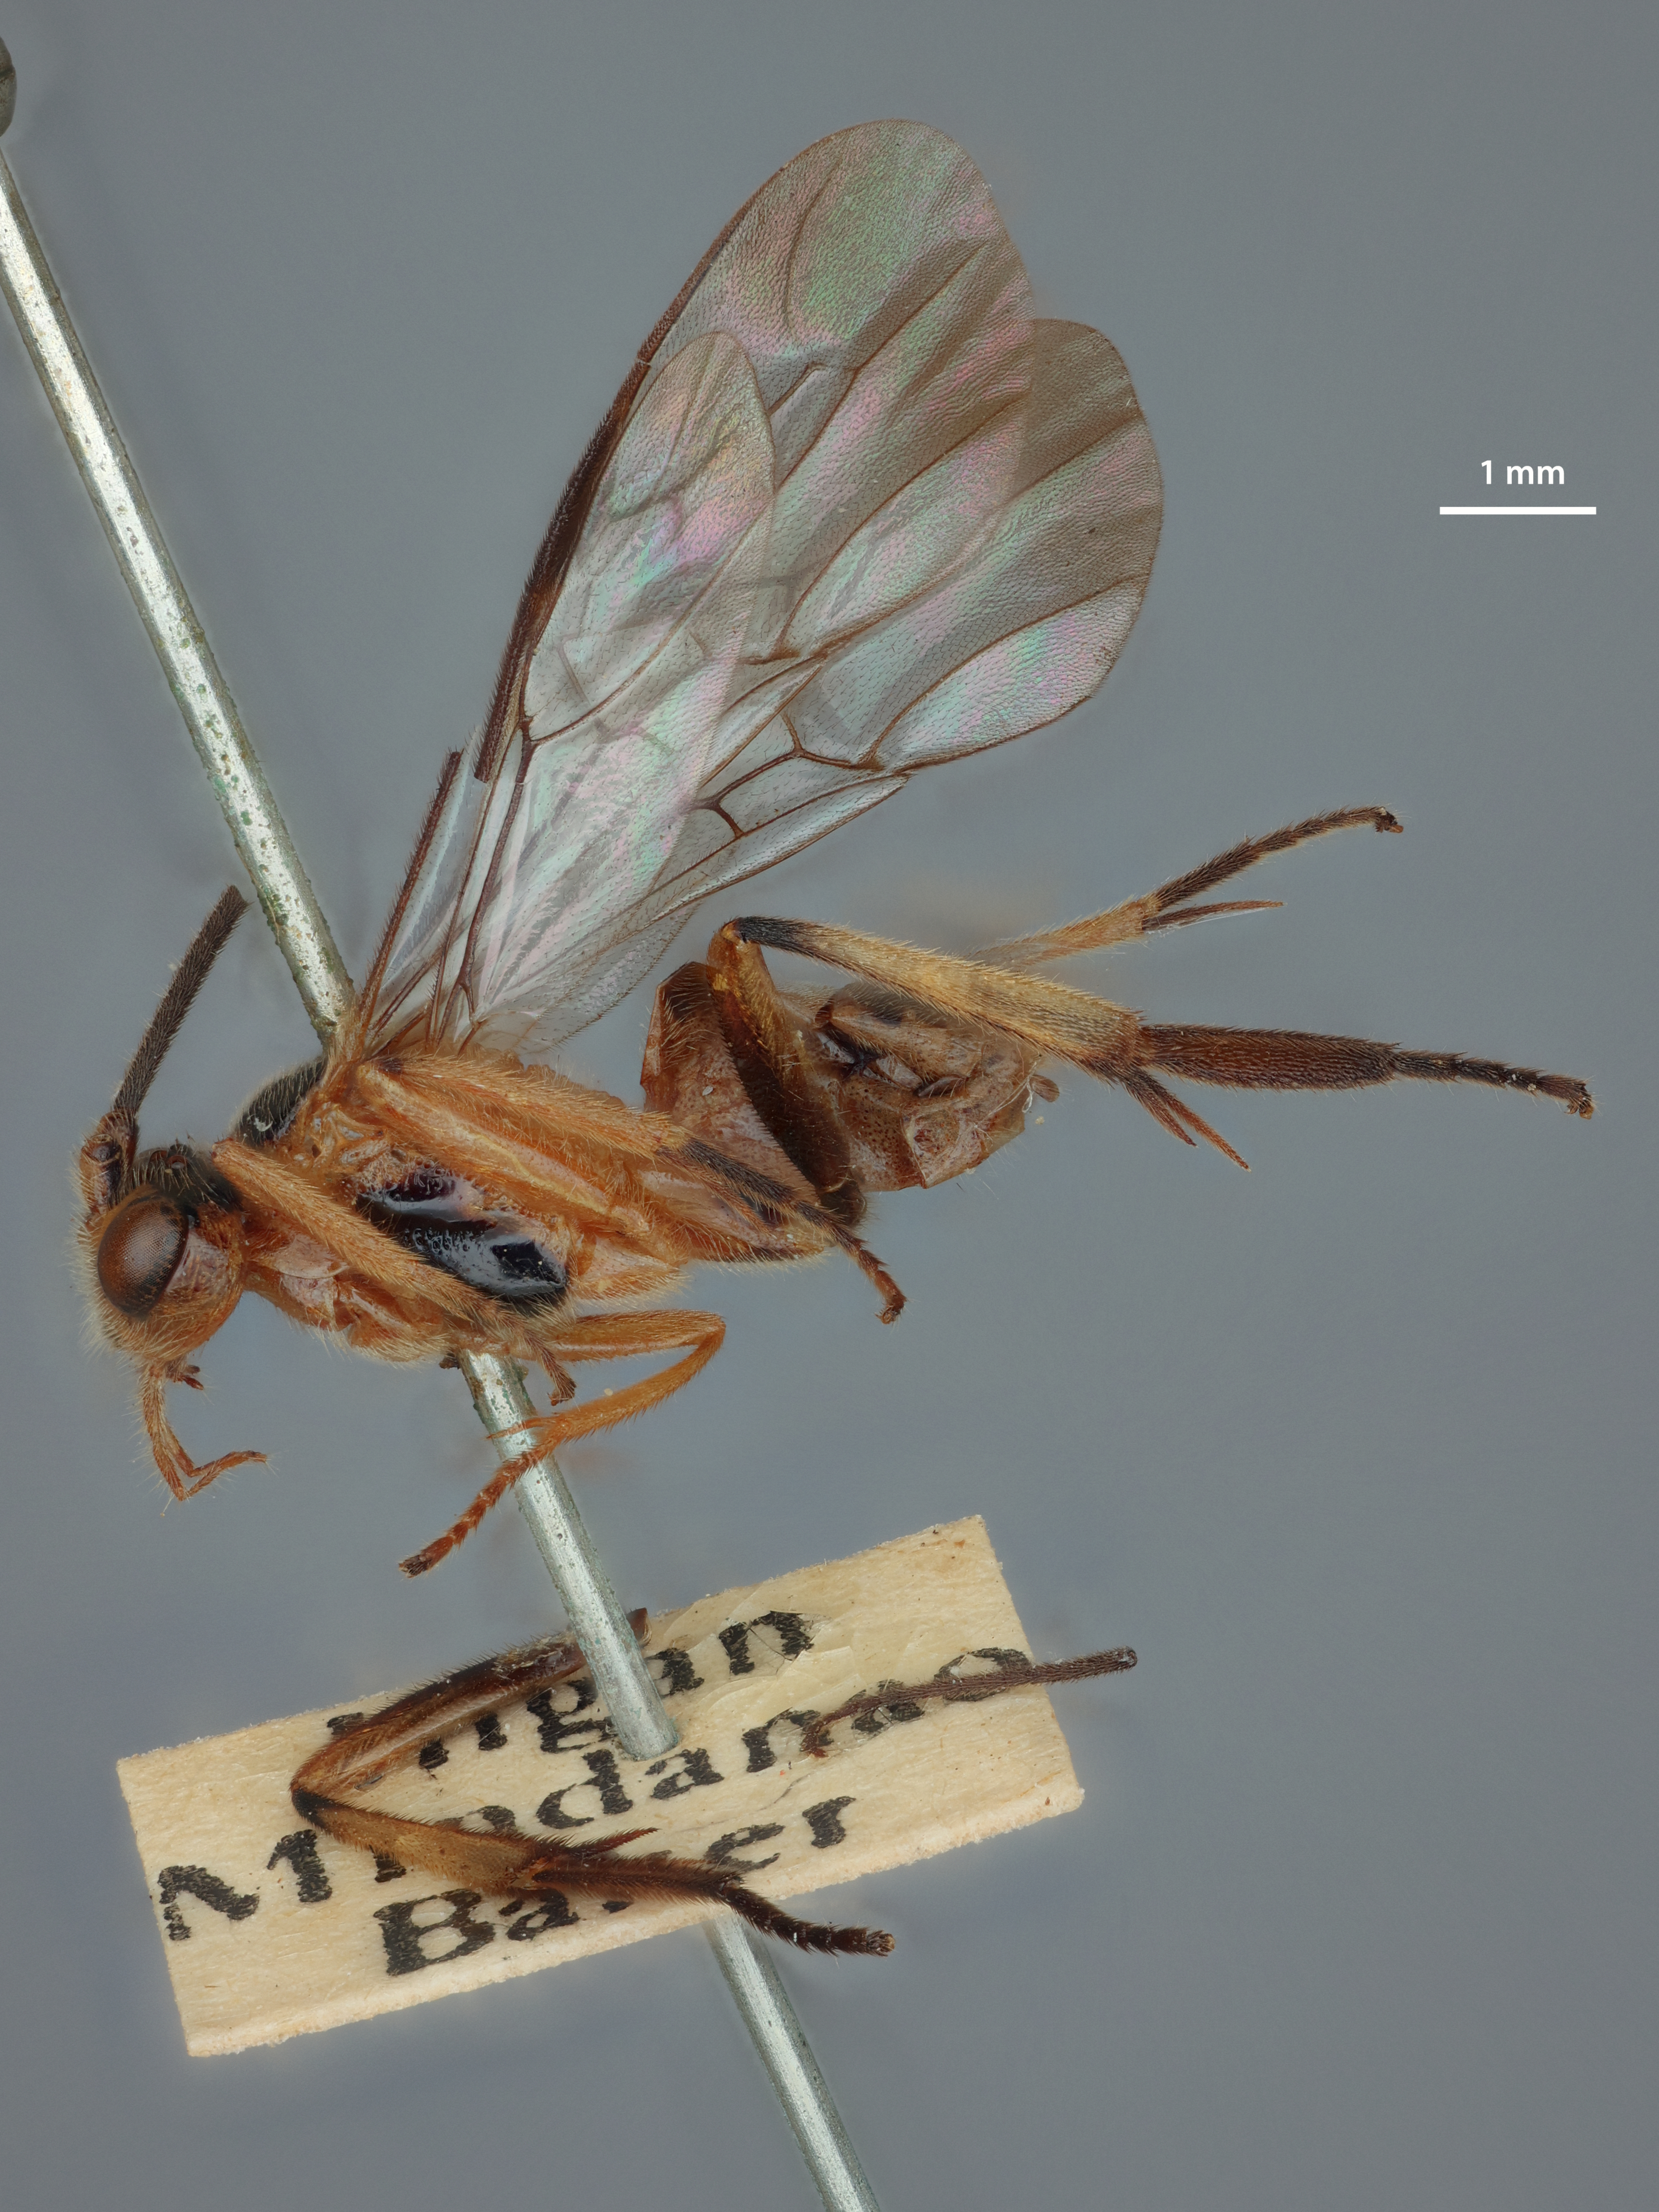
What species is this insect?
Laminitarsus chapini
